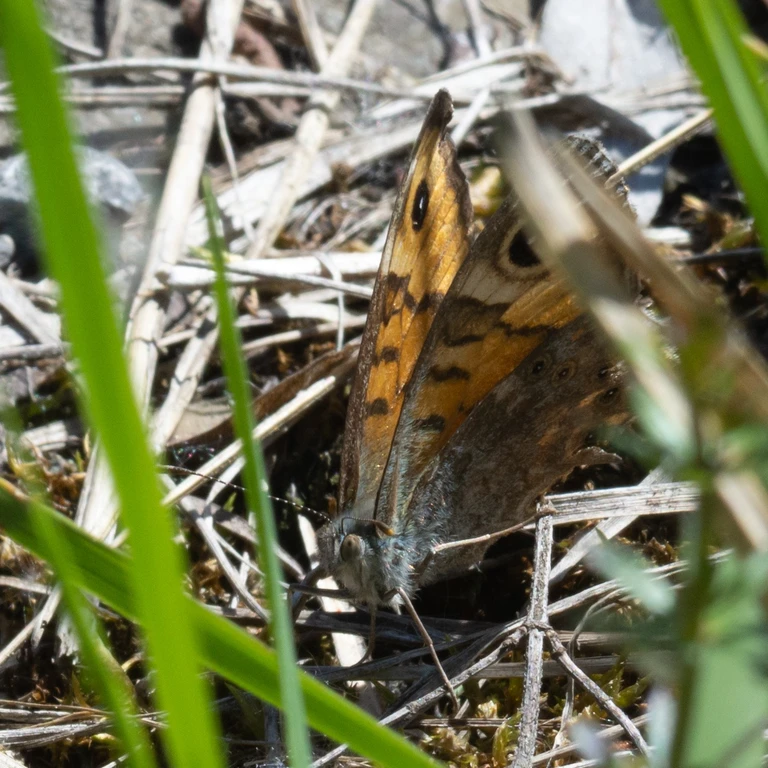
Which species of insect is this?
Lasiommata megera (also Pararge megera)
